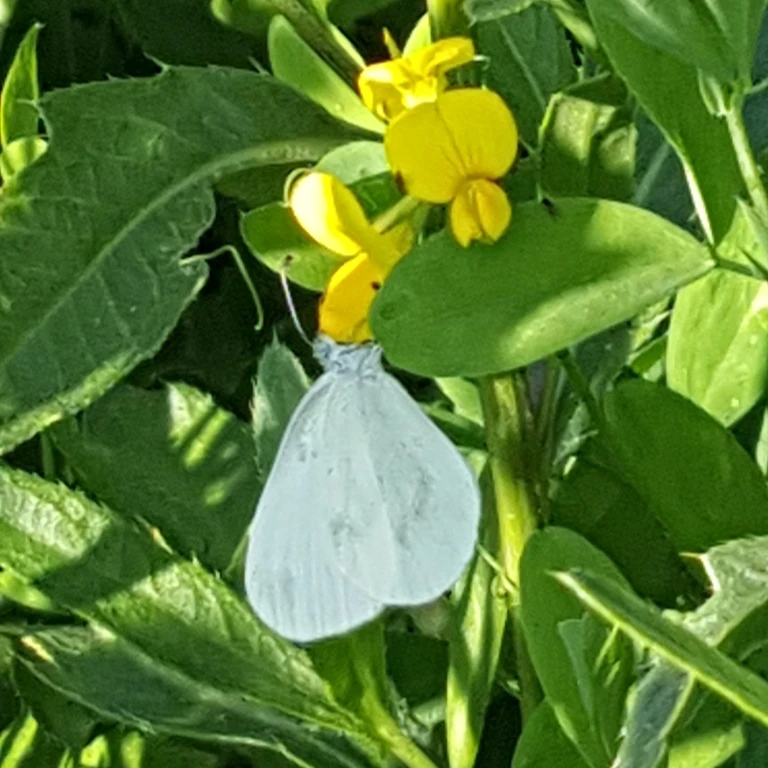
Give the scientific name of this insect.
Leptidea sinapis/juvernica
